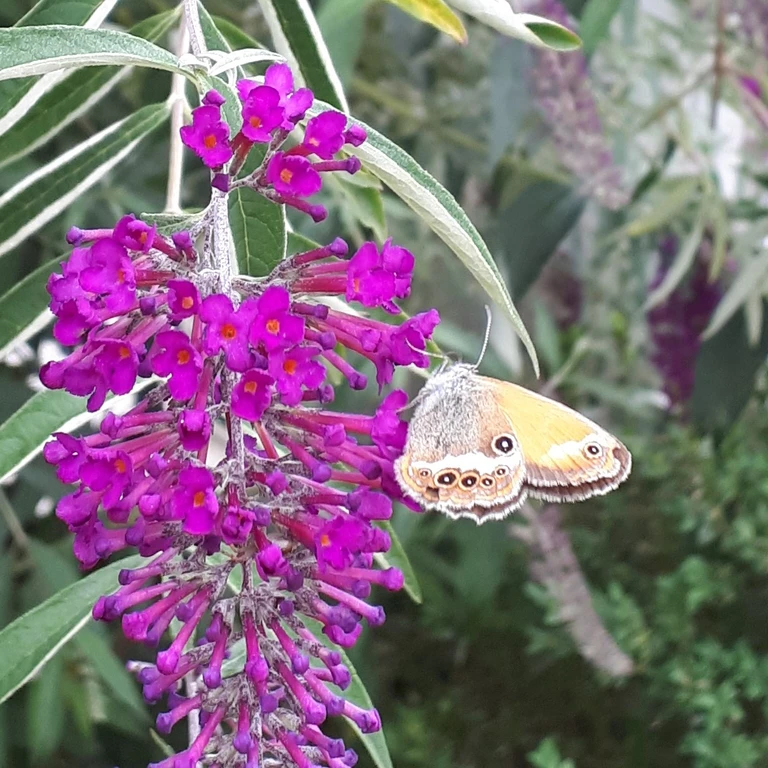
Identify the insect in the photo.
Coenonympha arcania
